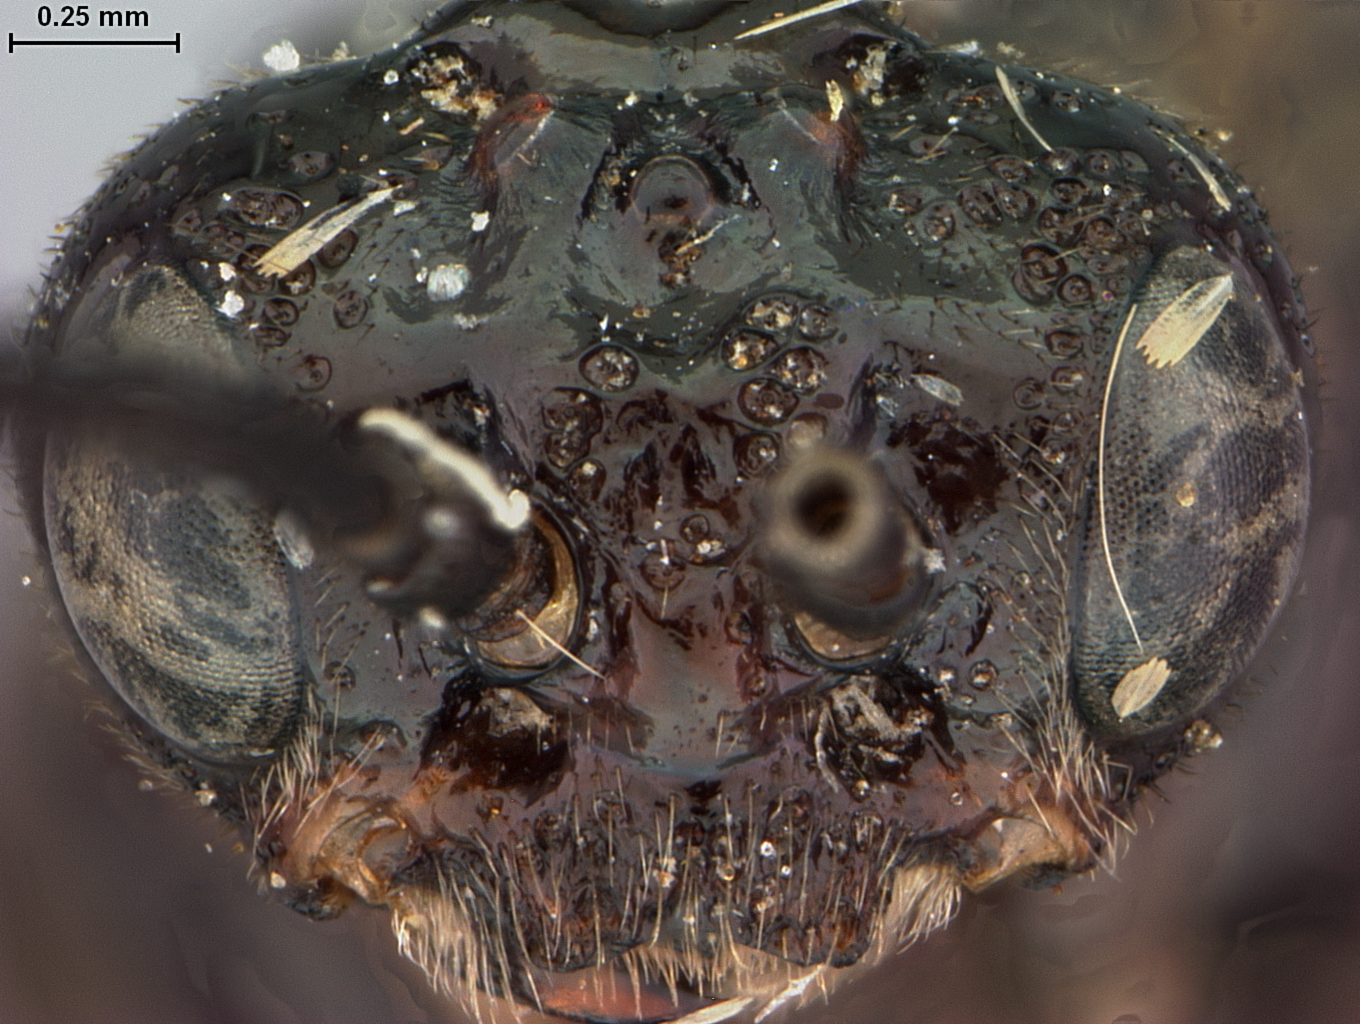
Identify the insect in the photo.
Strongylogaster tuberculiceps
